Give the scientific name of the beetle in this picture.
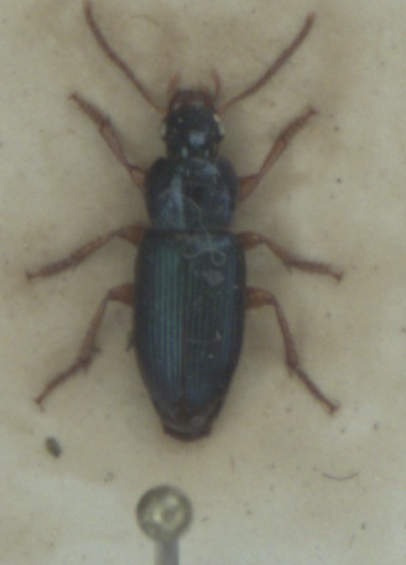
Ophonus azureus
